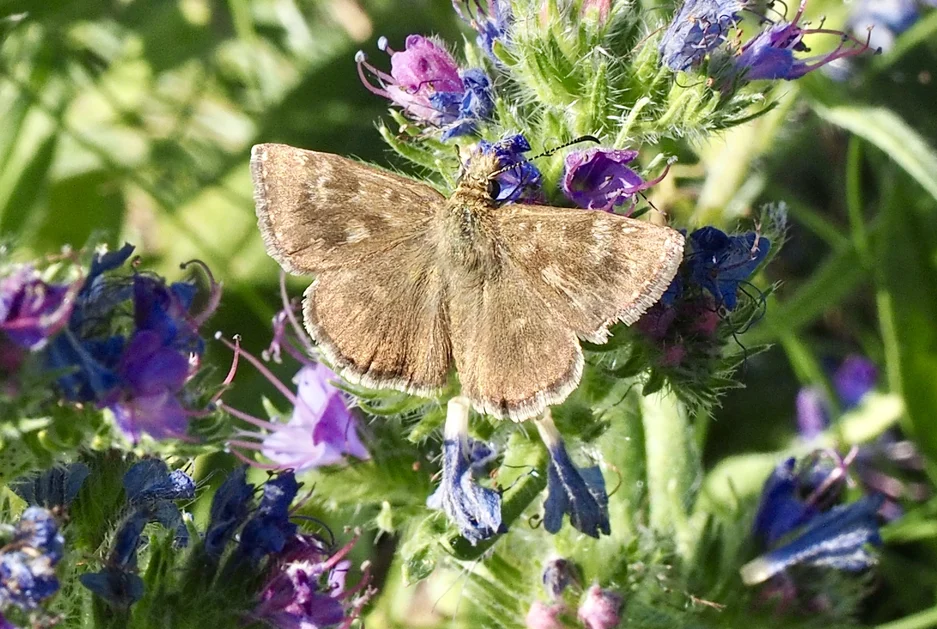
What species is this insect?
Erynnis tages
